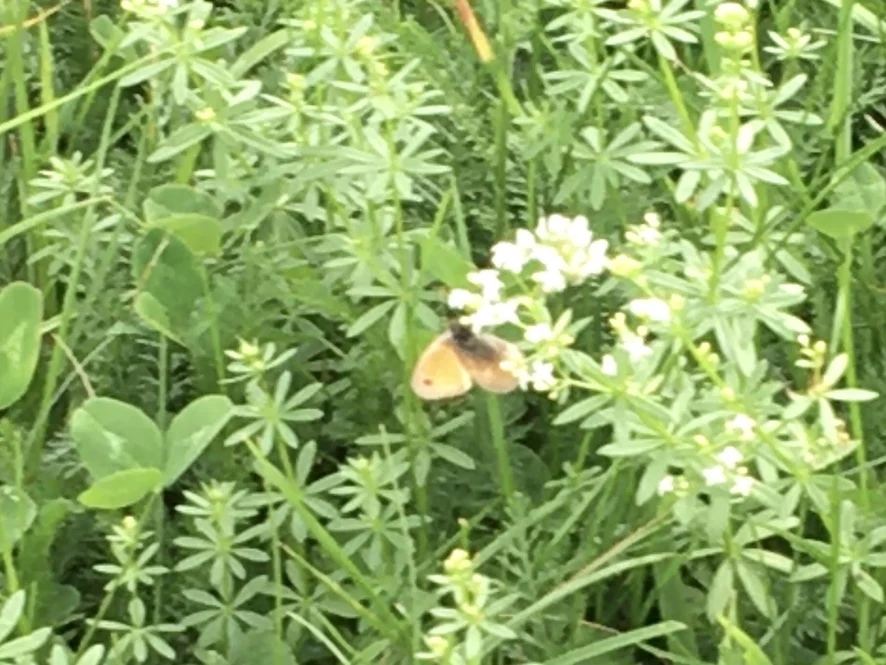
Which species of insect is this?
Coenonympha pamphilus
